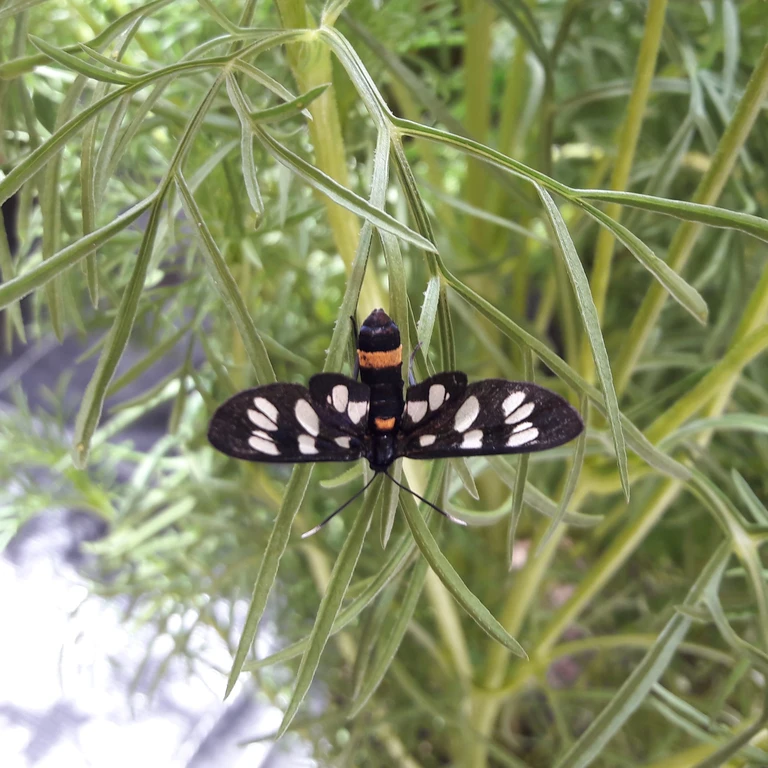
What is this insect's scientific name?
Amata phegea
